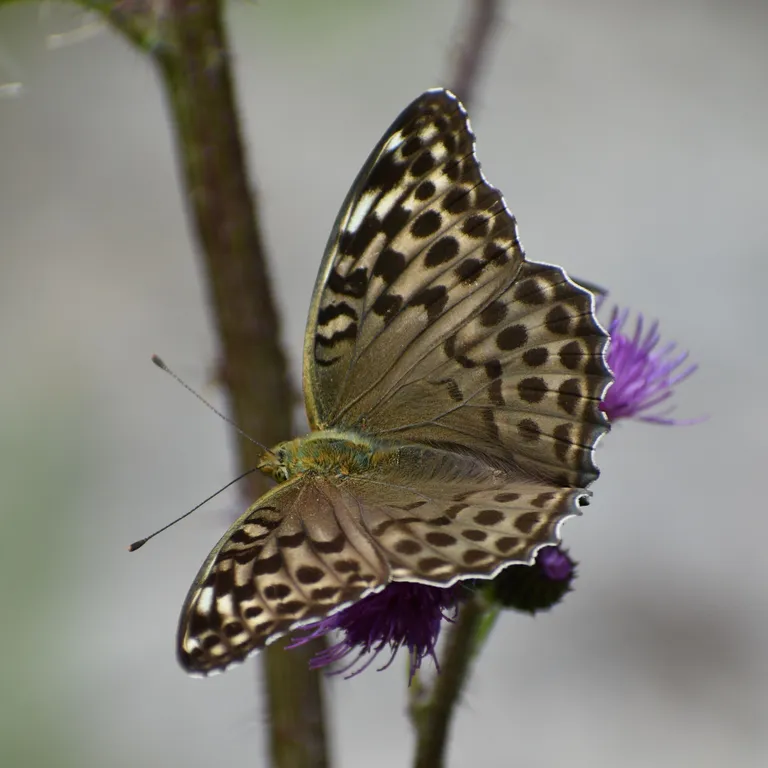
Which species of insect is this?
Argynnis paphia
